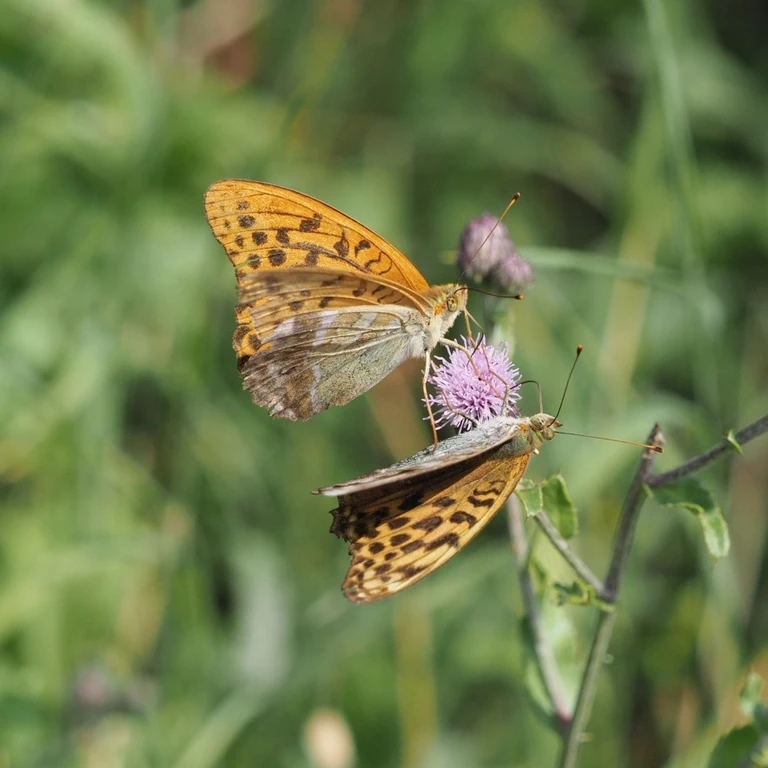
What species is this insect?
Argynnis paphia
